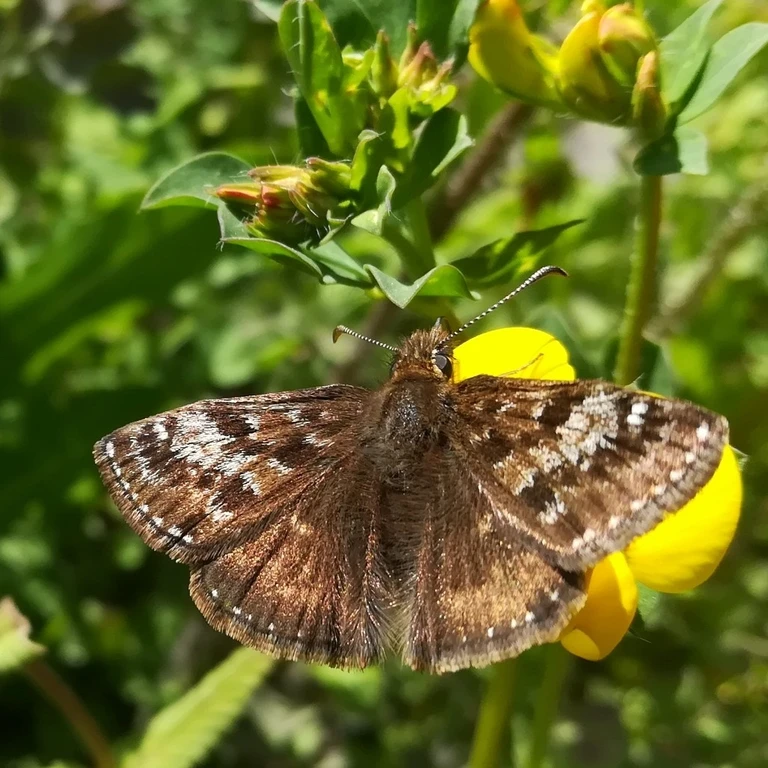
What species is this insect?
Erynnis tages
